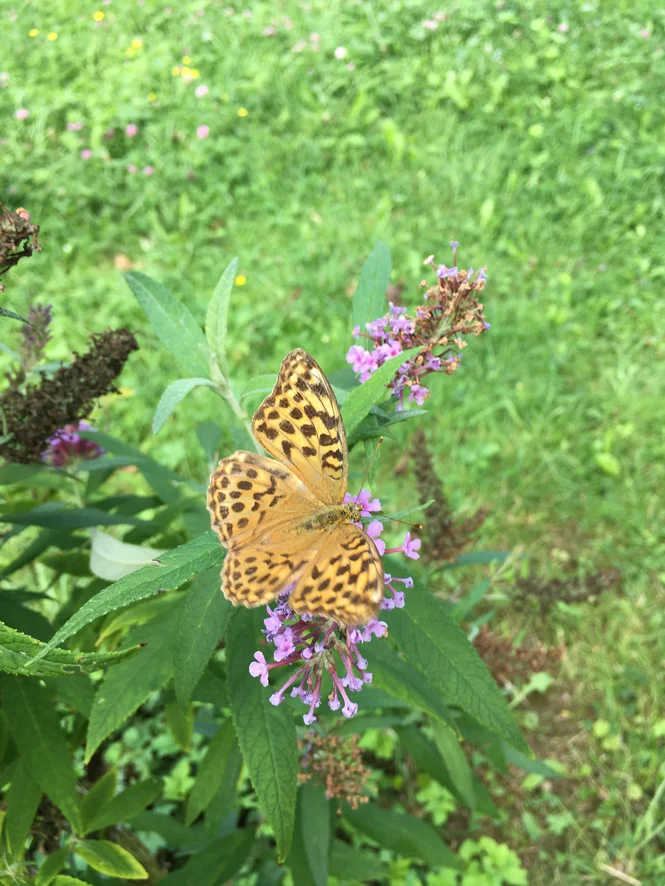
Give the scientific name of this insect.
Argynnis paphia
